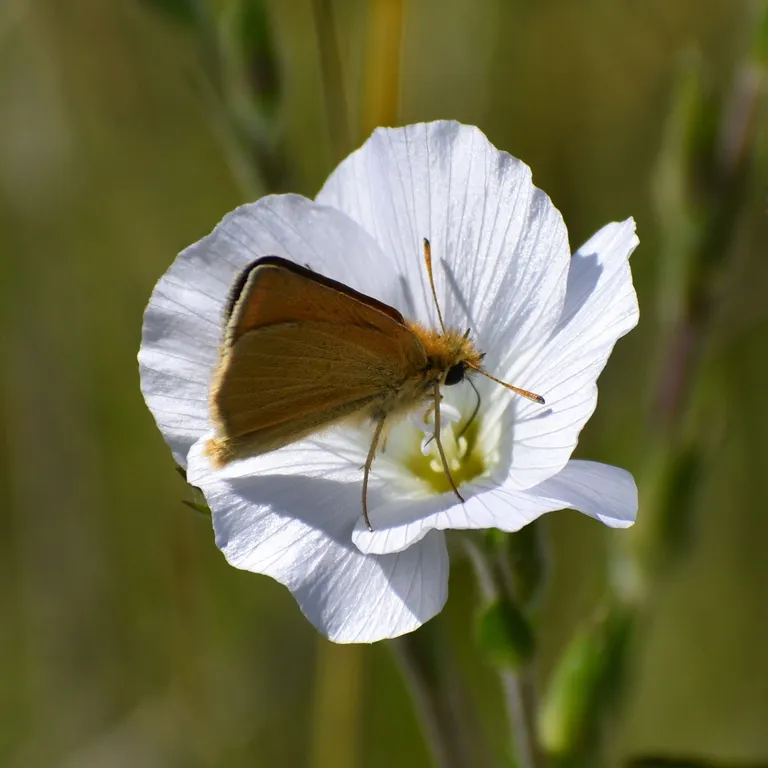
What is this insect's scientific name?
Thymelicus lineola
